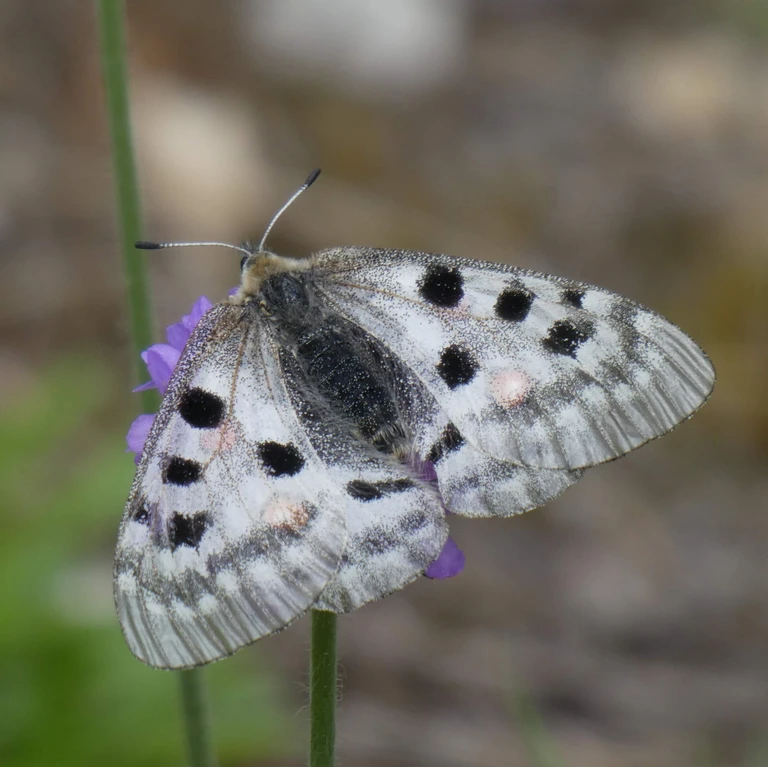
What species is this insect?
Parnassius apollo
